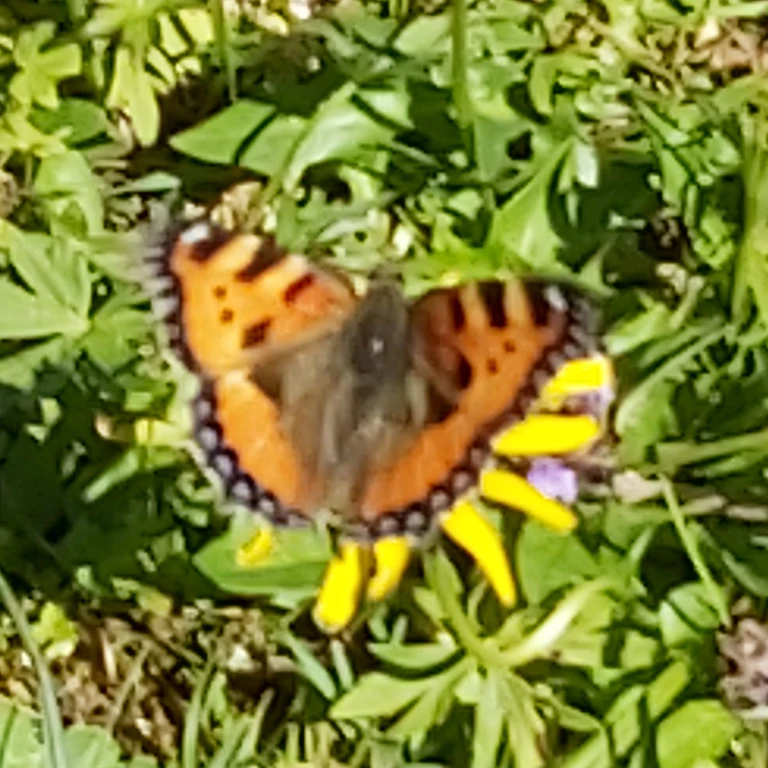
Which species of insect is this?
Aglais urticae
